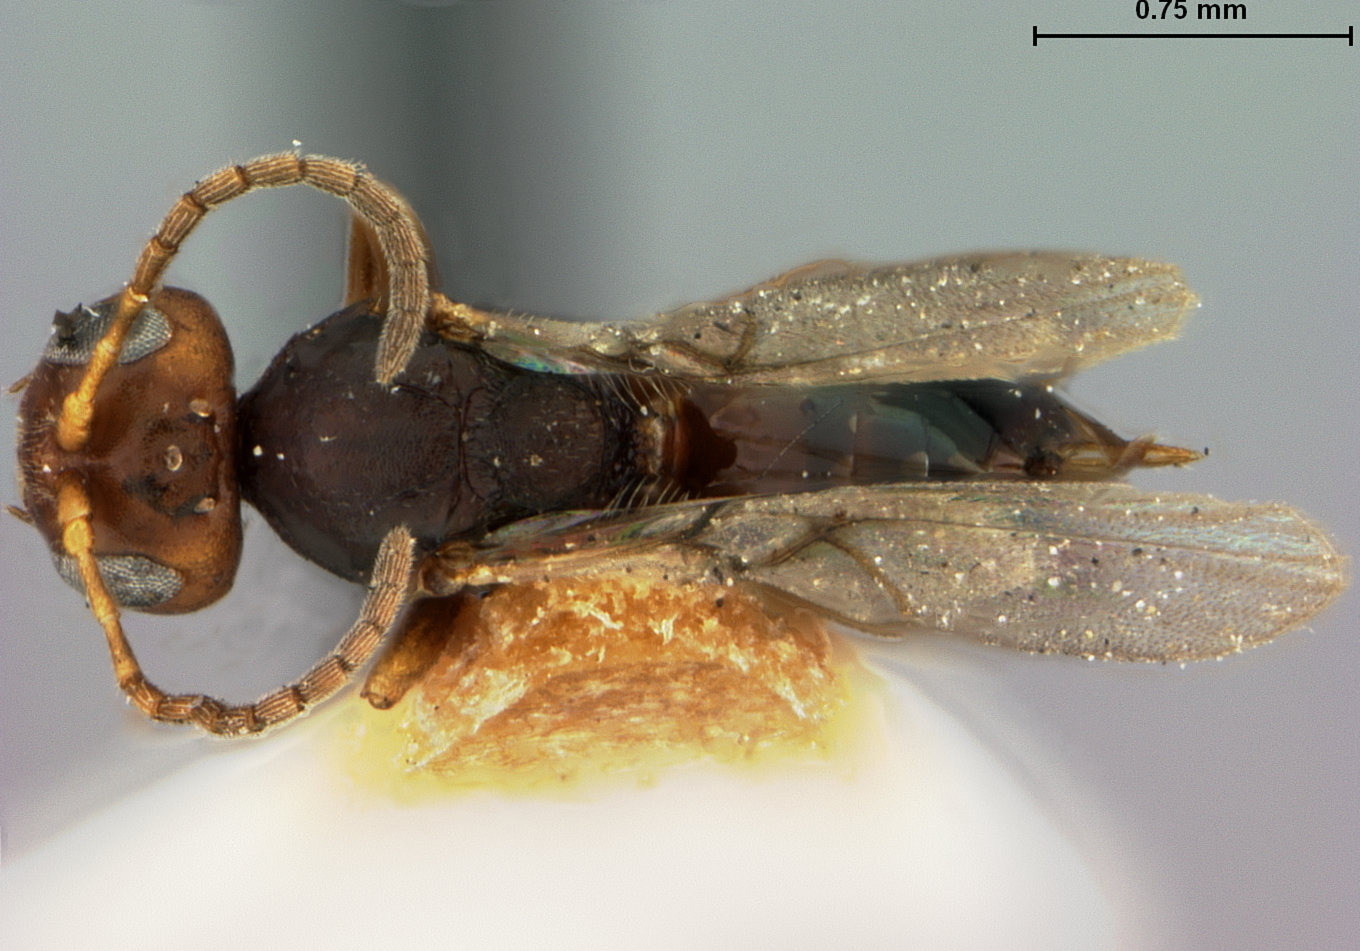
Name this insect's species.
Compsodryoxenus illinoisensis
